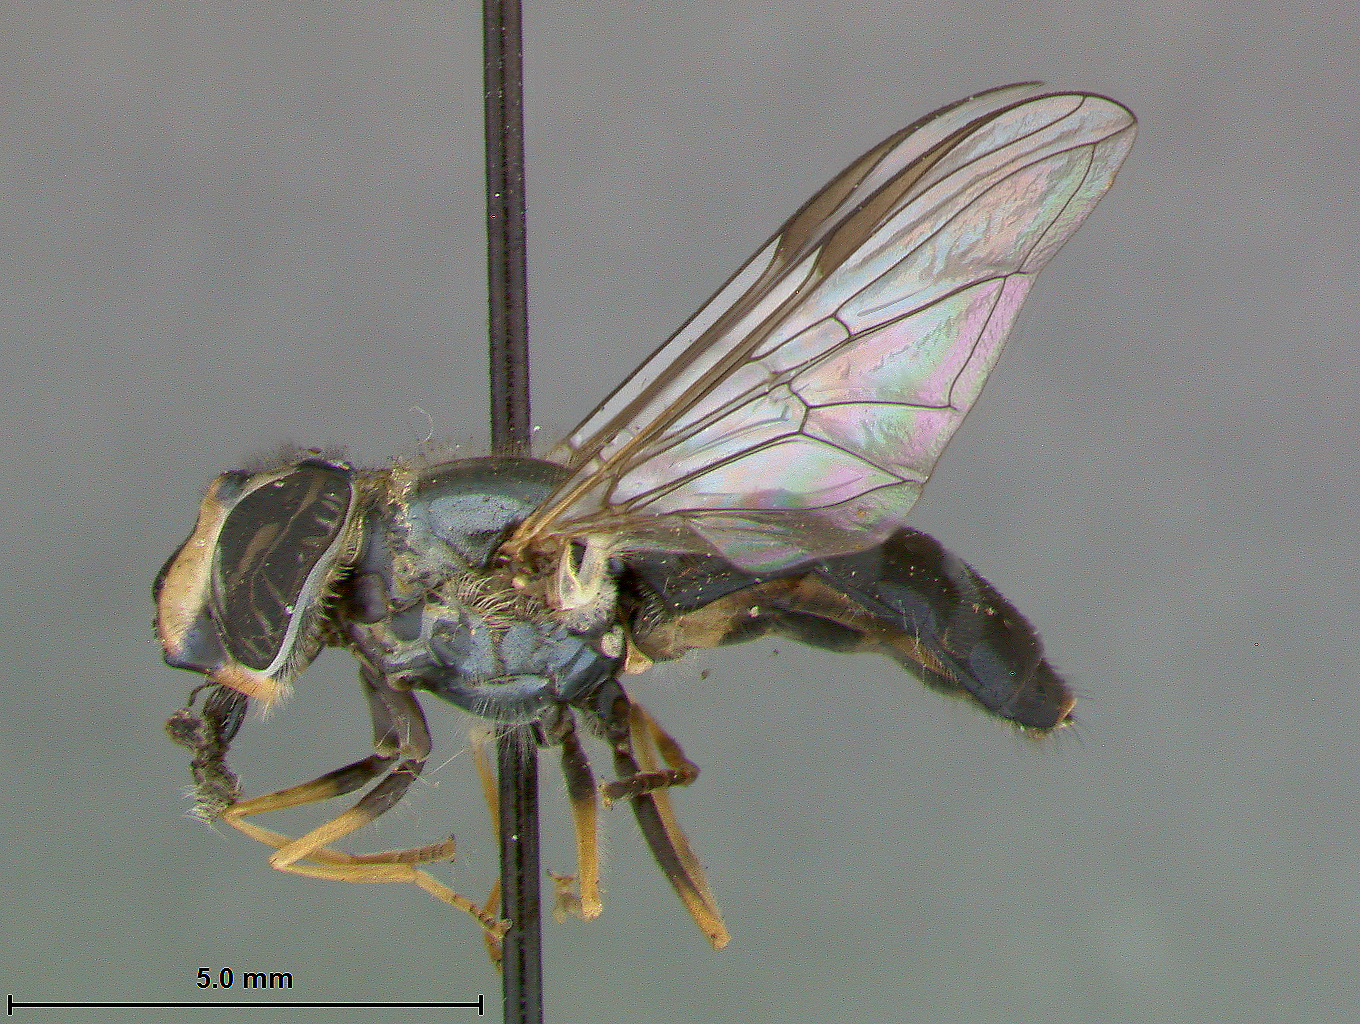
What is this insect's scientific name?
Syrphus sensuus
